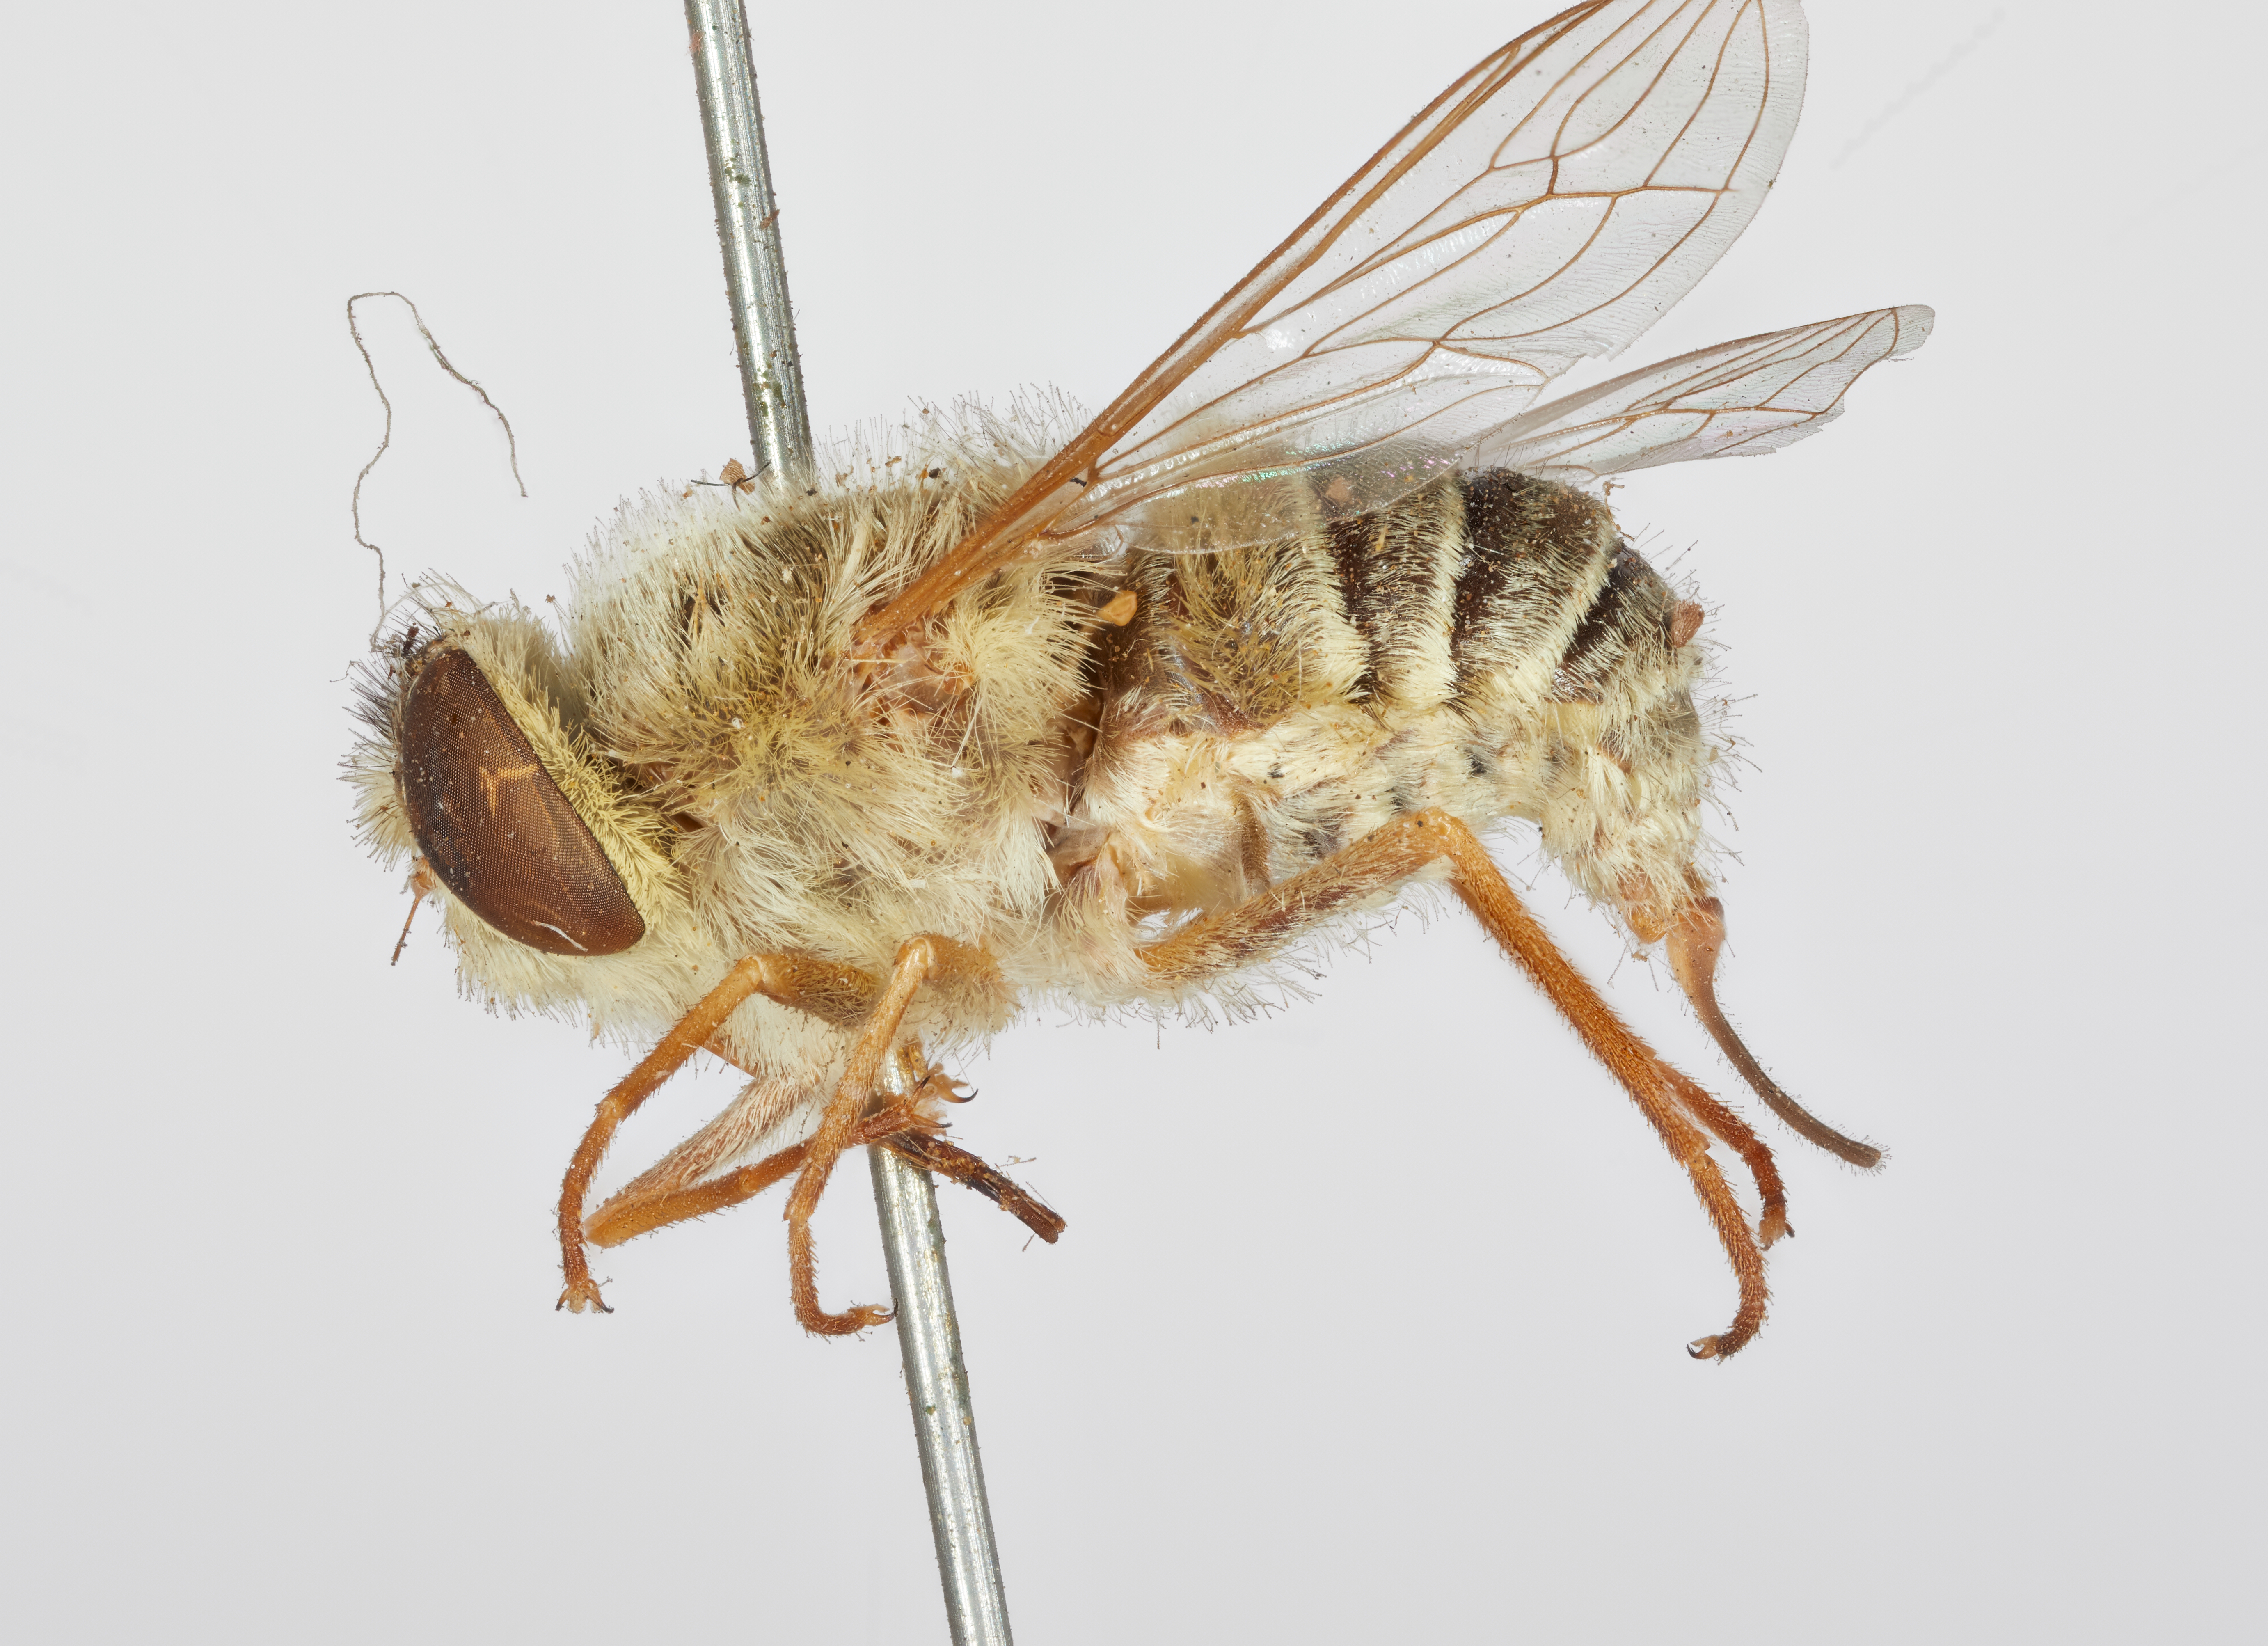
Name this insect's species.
Rhynchocephala subnitens
